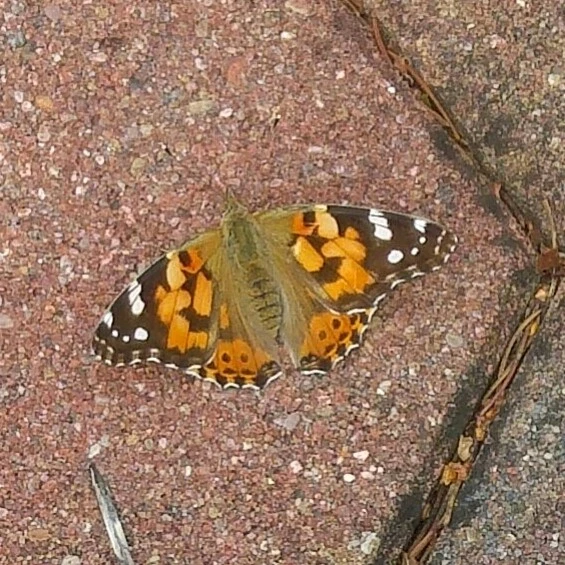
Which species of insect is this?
Vanessa cardui
